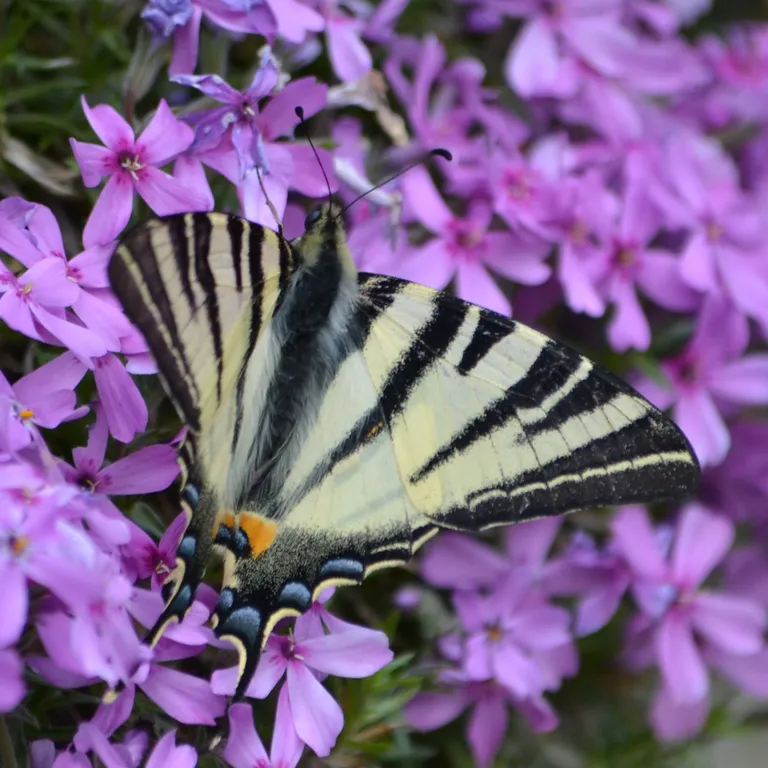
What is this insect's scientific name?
Iphiclides podalirius
